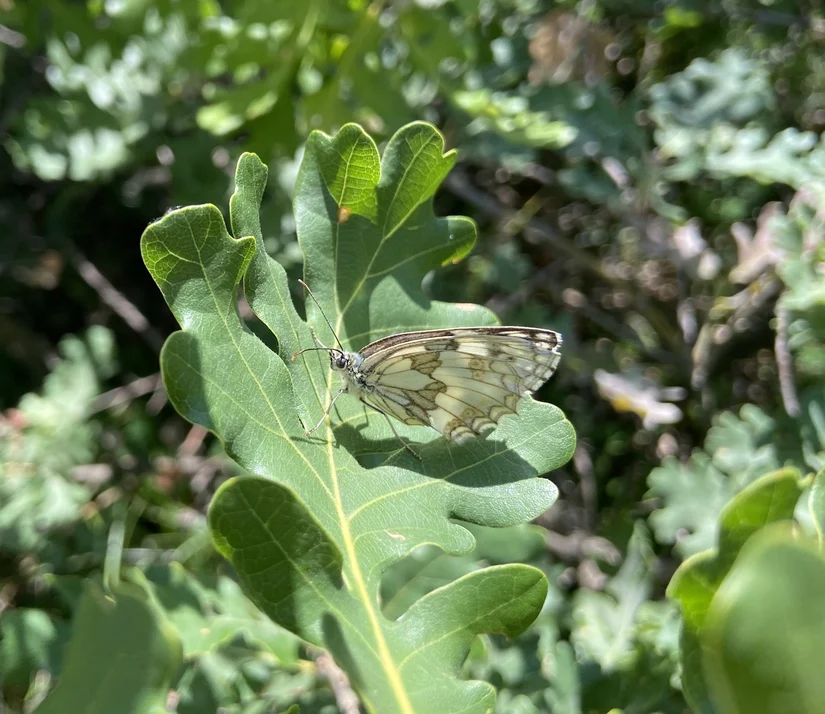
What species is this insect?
Melanargia galathea
